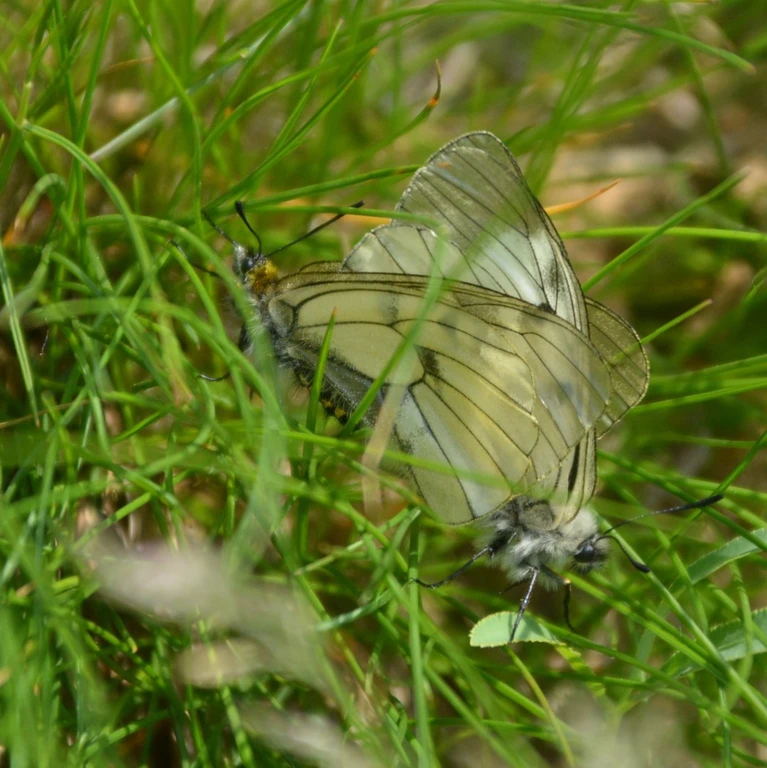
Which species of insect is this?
Parnassius mnemosyne
